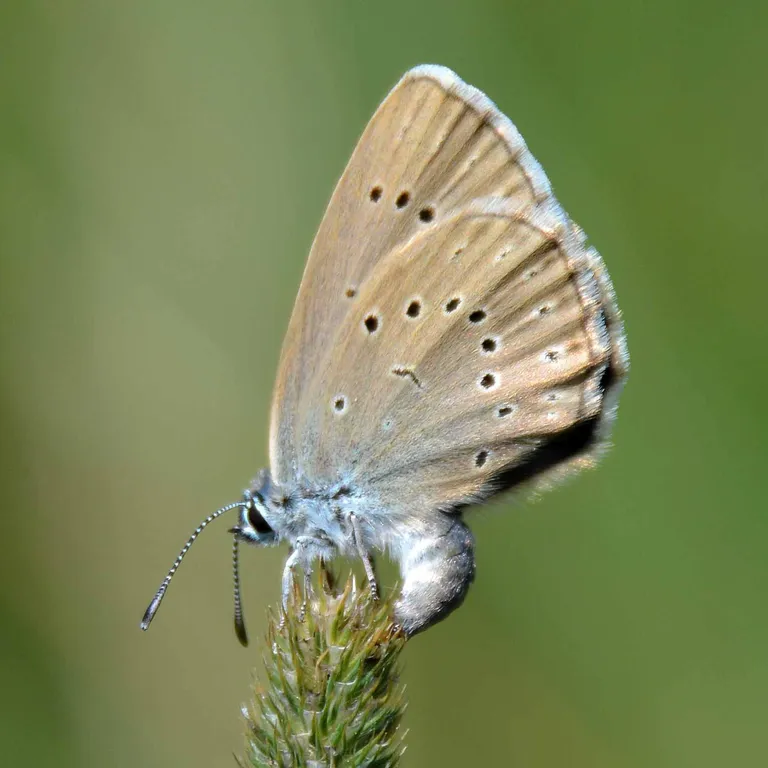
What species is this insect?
Phengaris teleius
